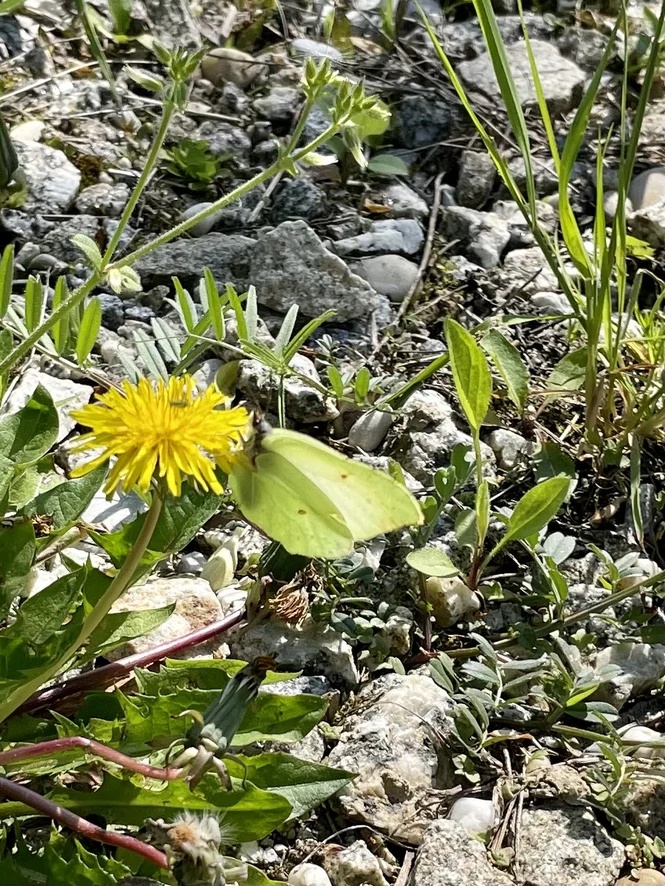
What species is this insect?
Gonepteryx rhamni
